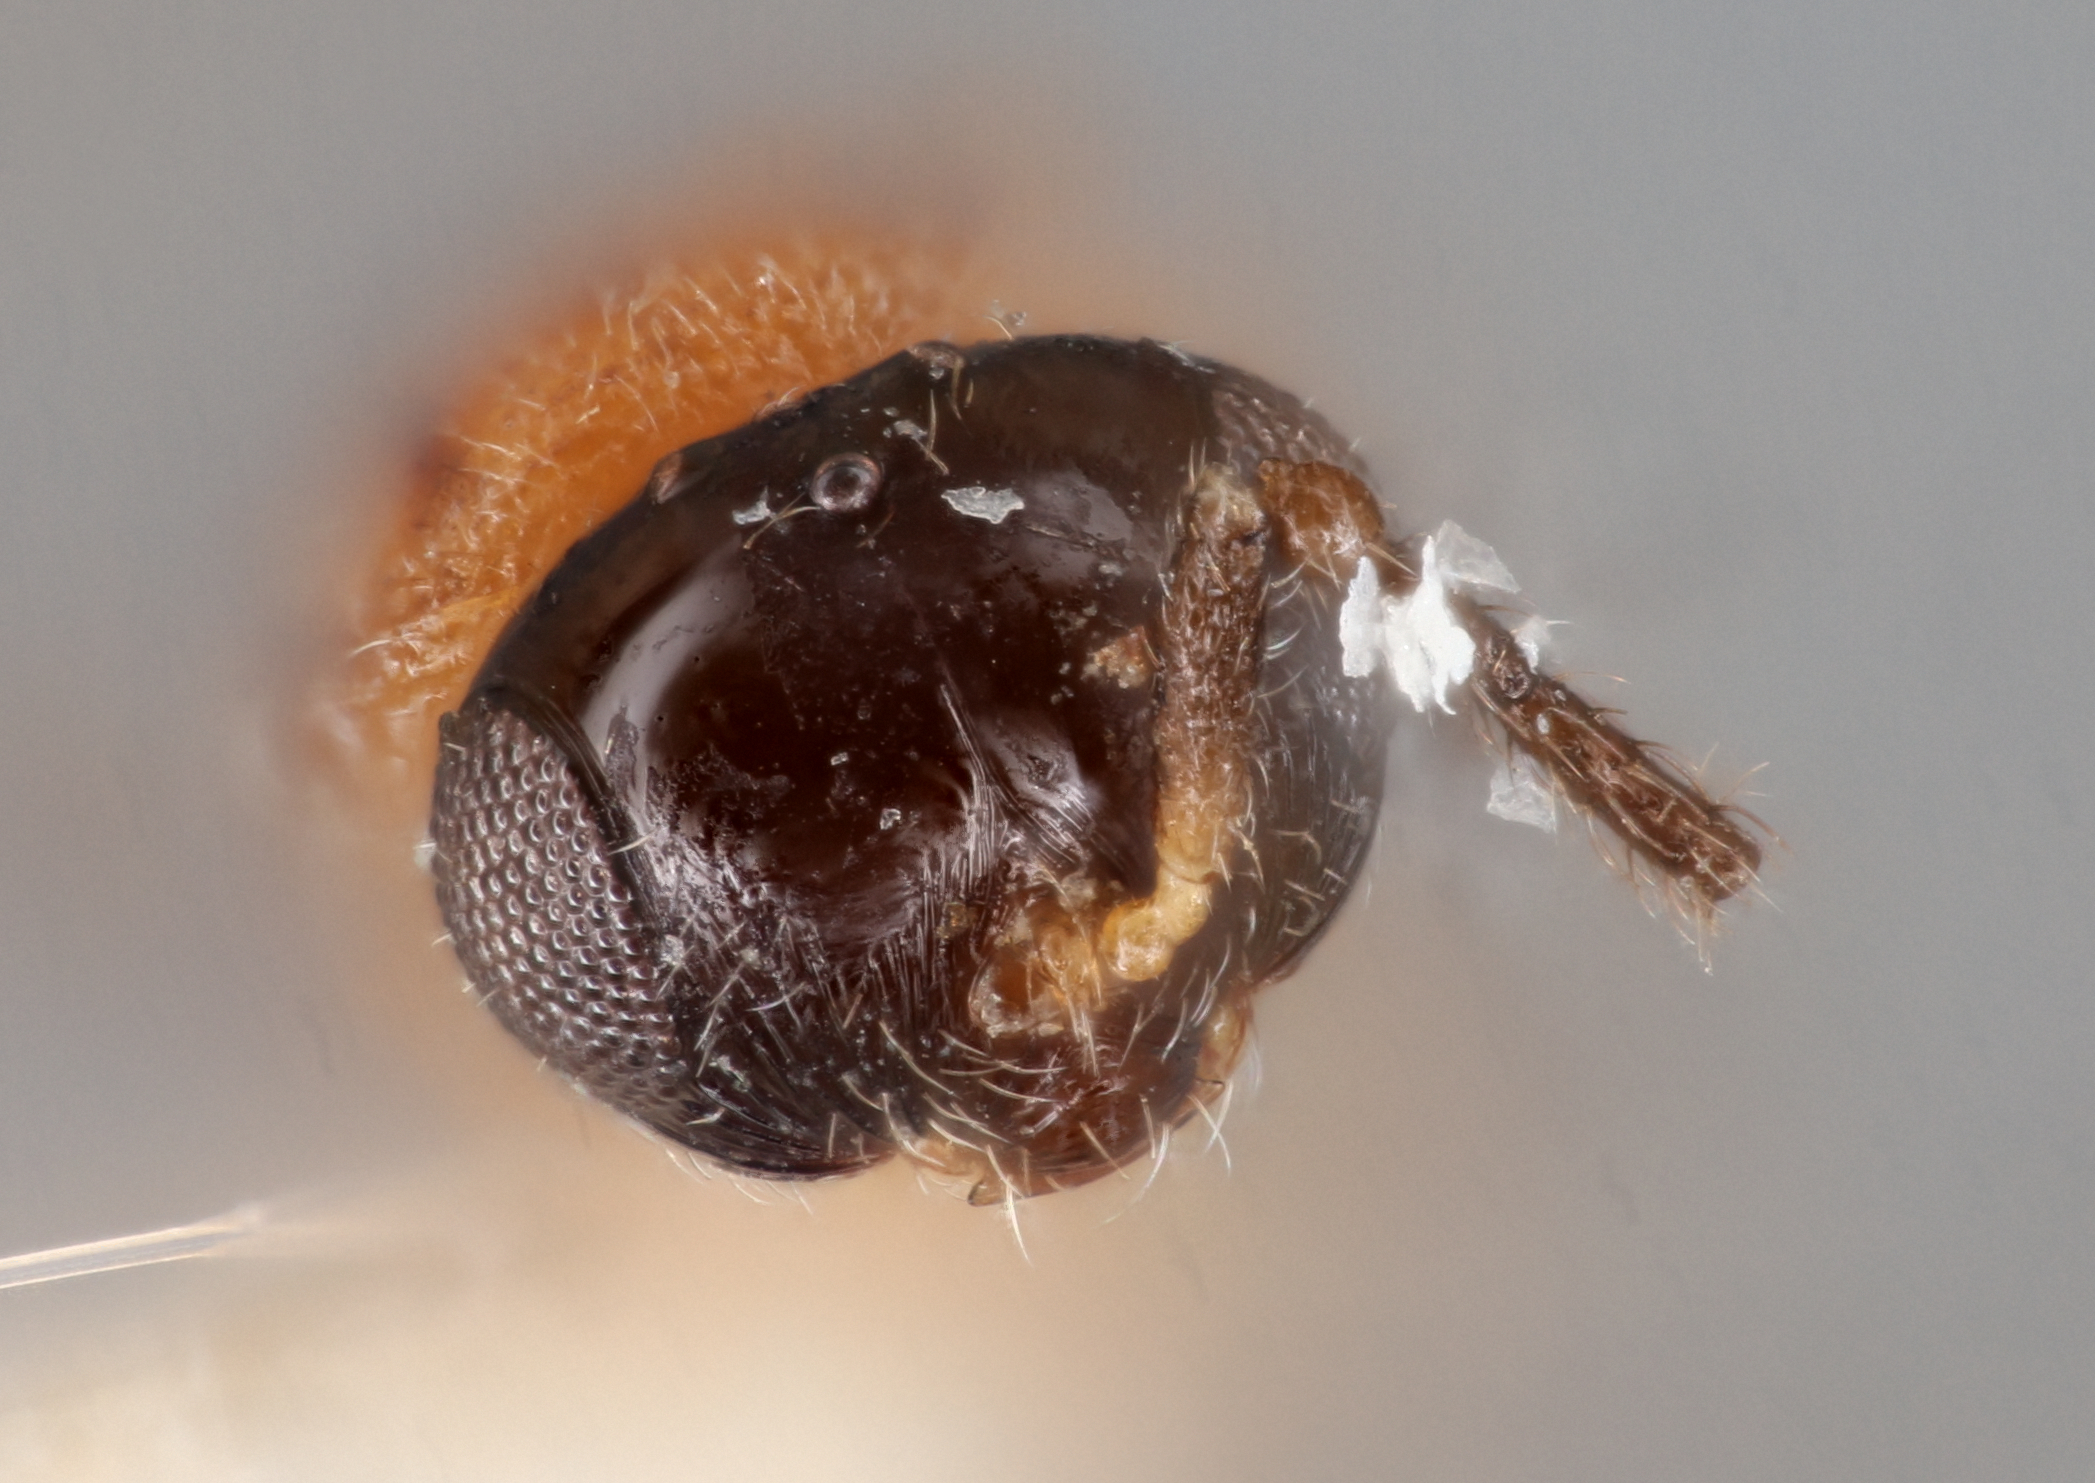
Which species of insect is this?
Trisacantha nigricephala
